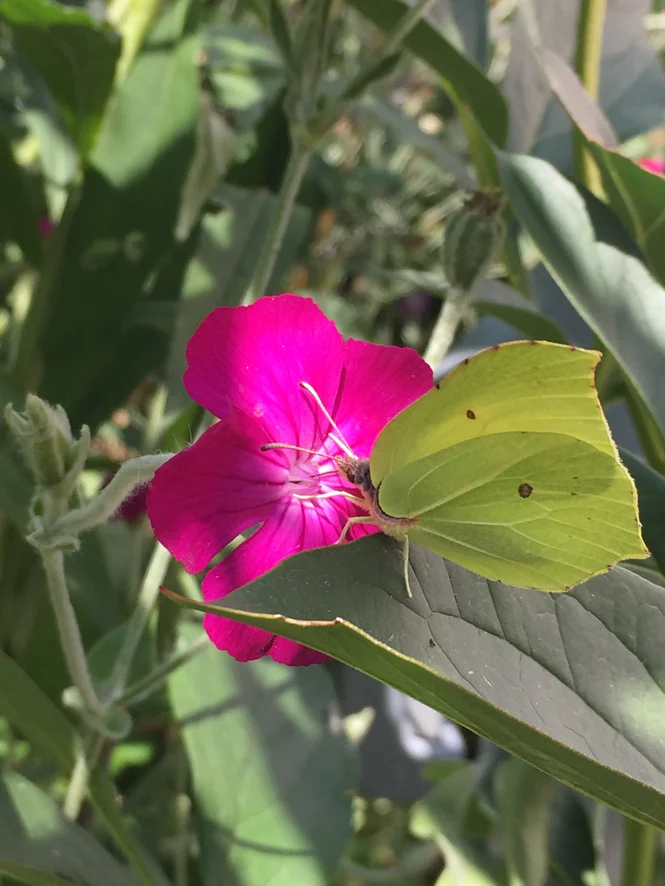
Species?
Gonepteryx rhamni
